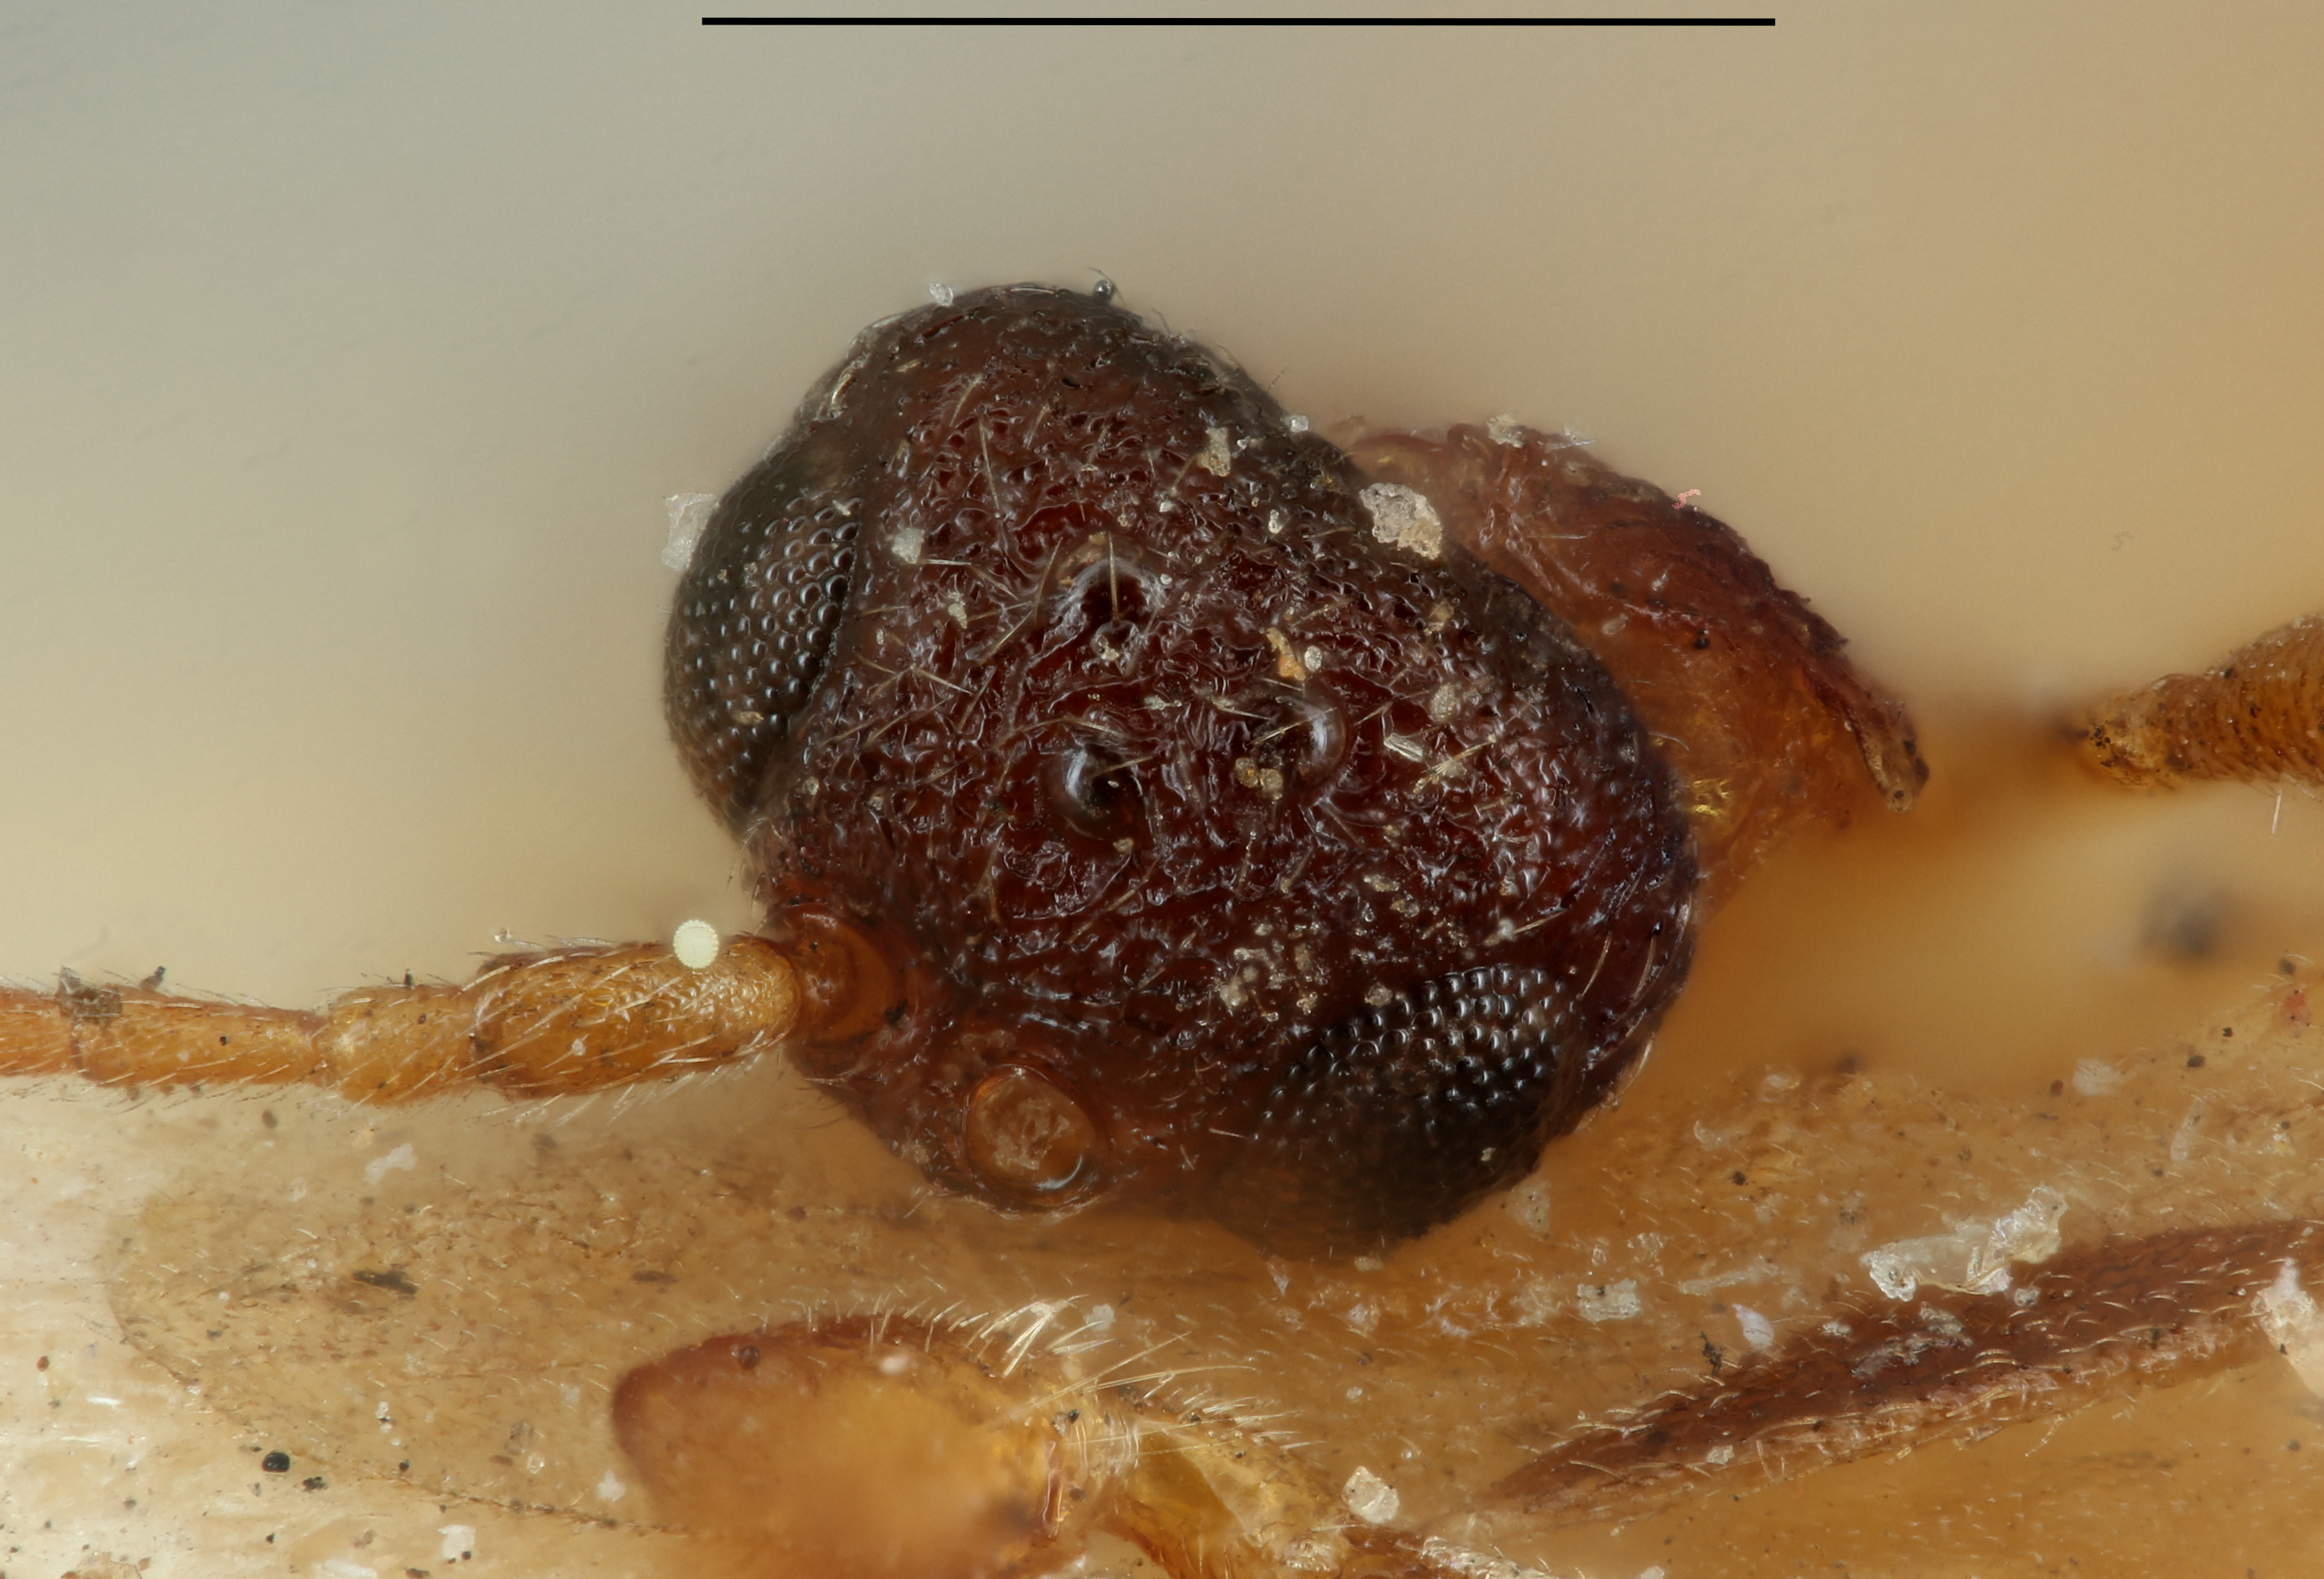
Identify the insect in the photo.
Chrymulus terminalis
